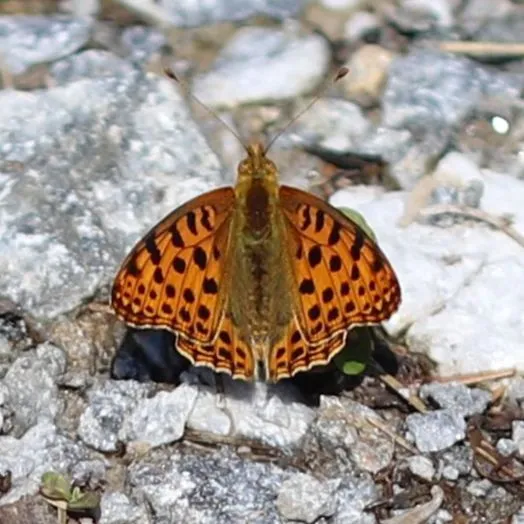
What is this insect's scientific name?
Issoria lathonia
